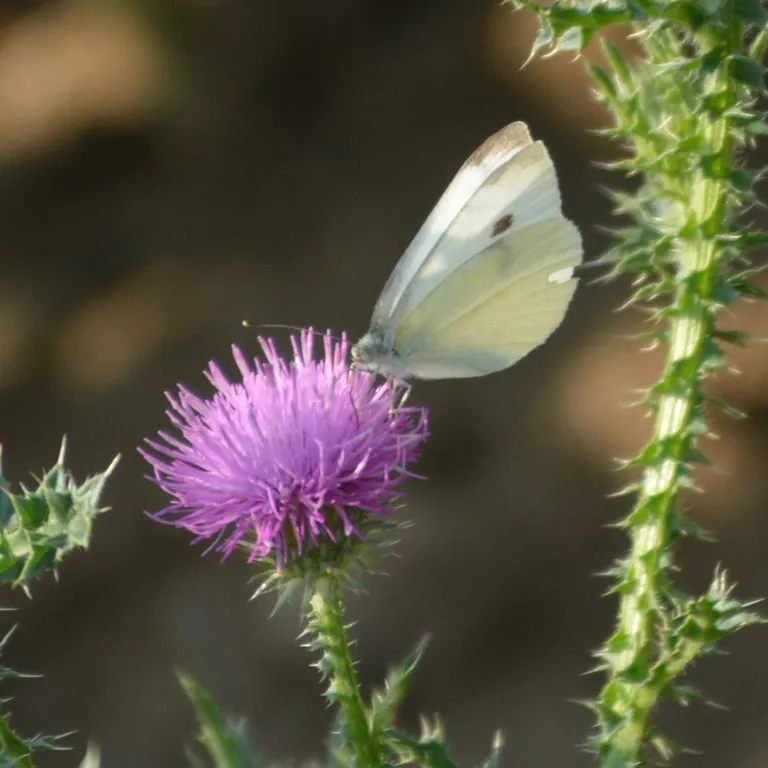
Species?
Pieris rapae
